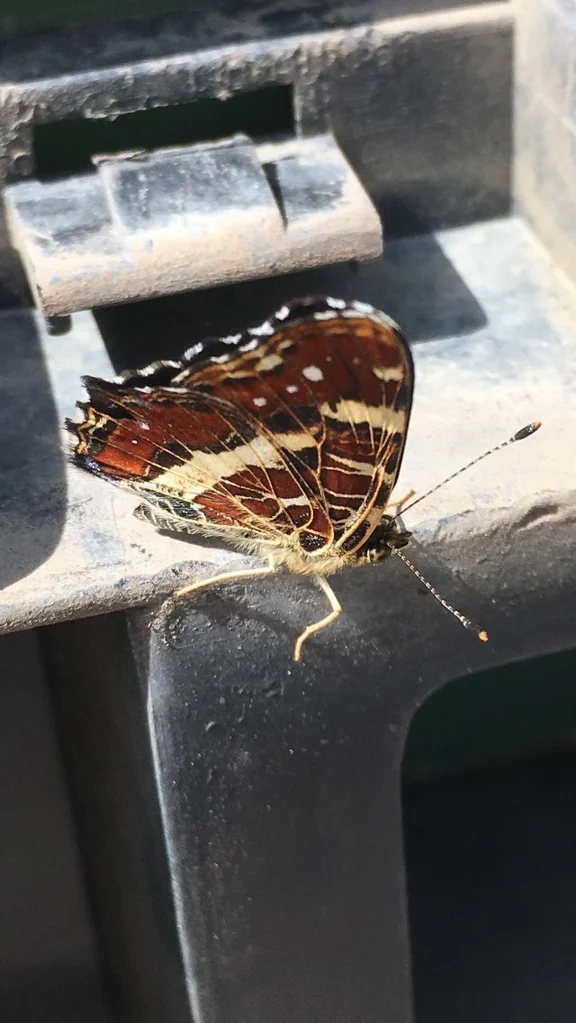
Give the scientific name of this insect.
Araschnia levana
